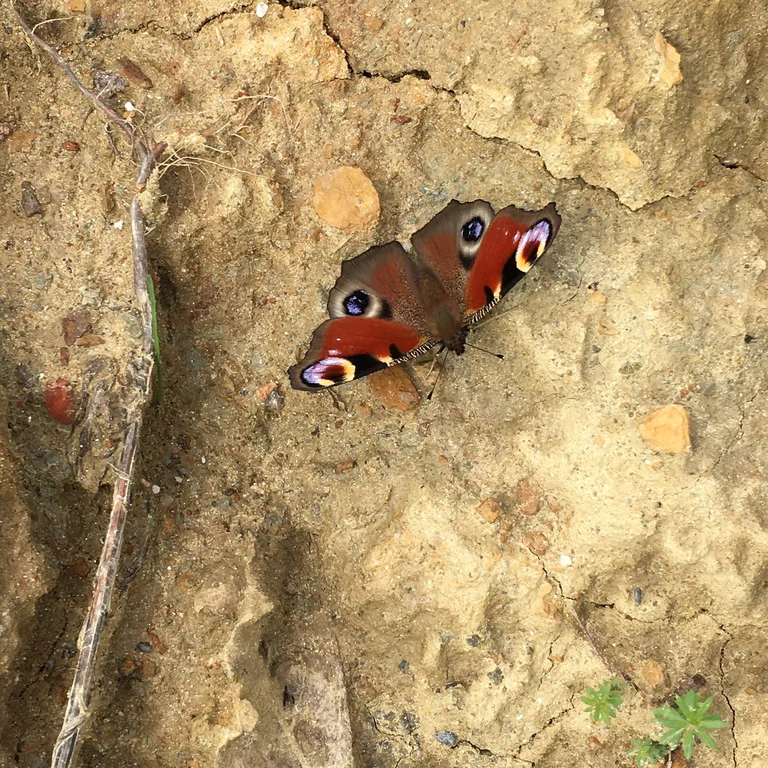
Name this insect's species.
Aglais io
